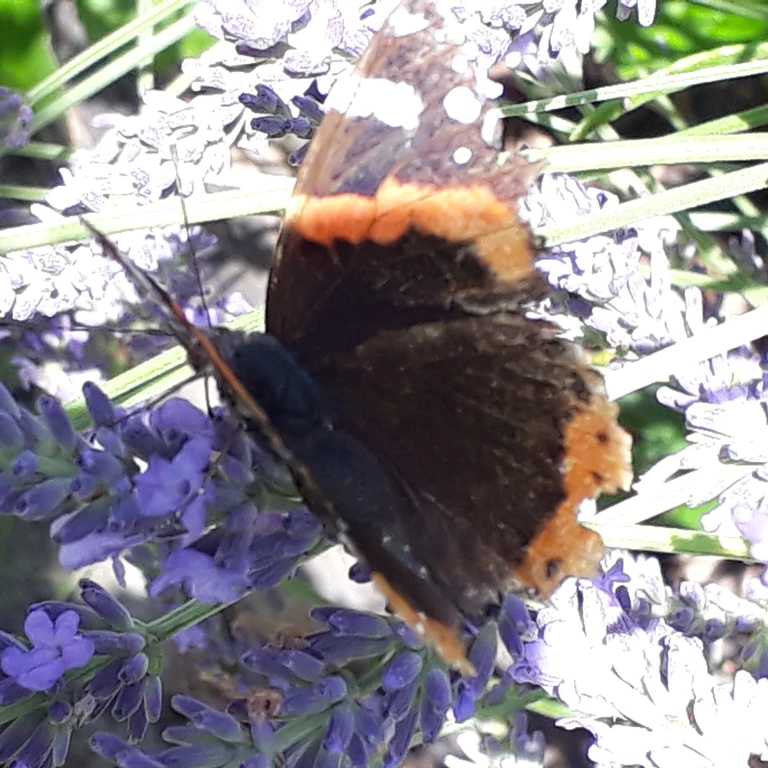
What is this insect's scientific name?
Vanessa atalanta
